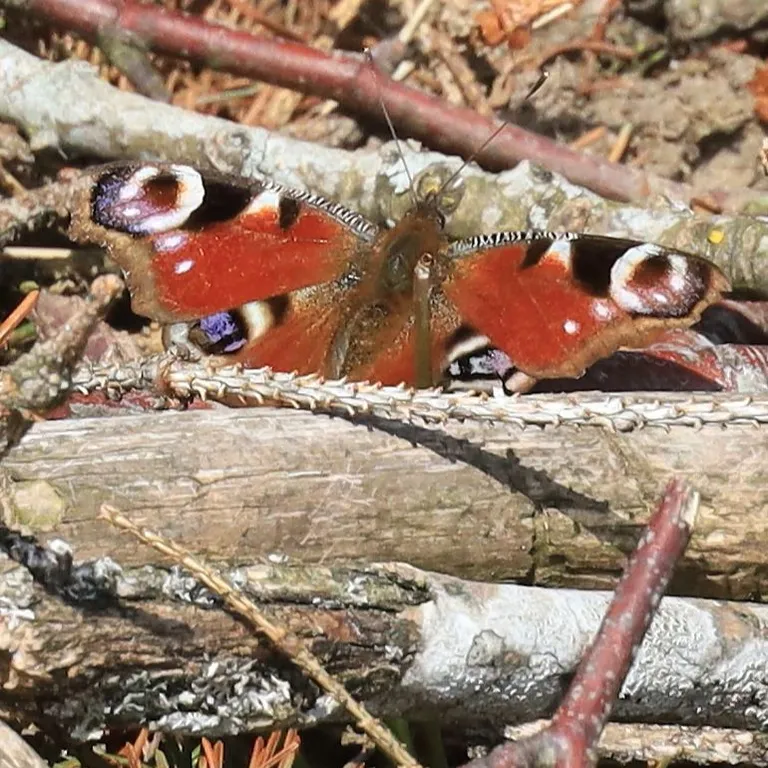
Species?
Aglais io
